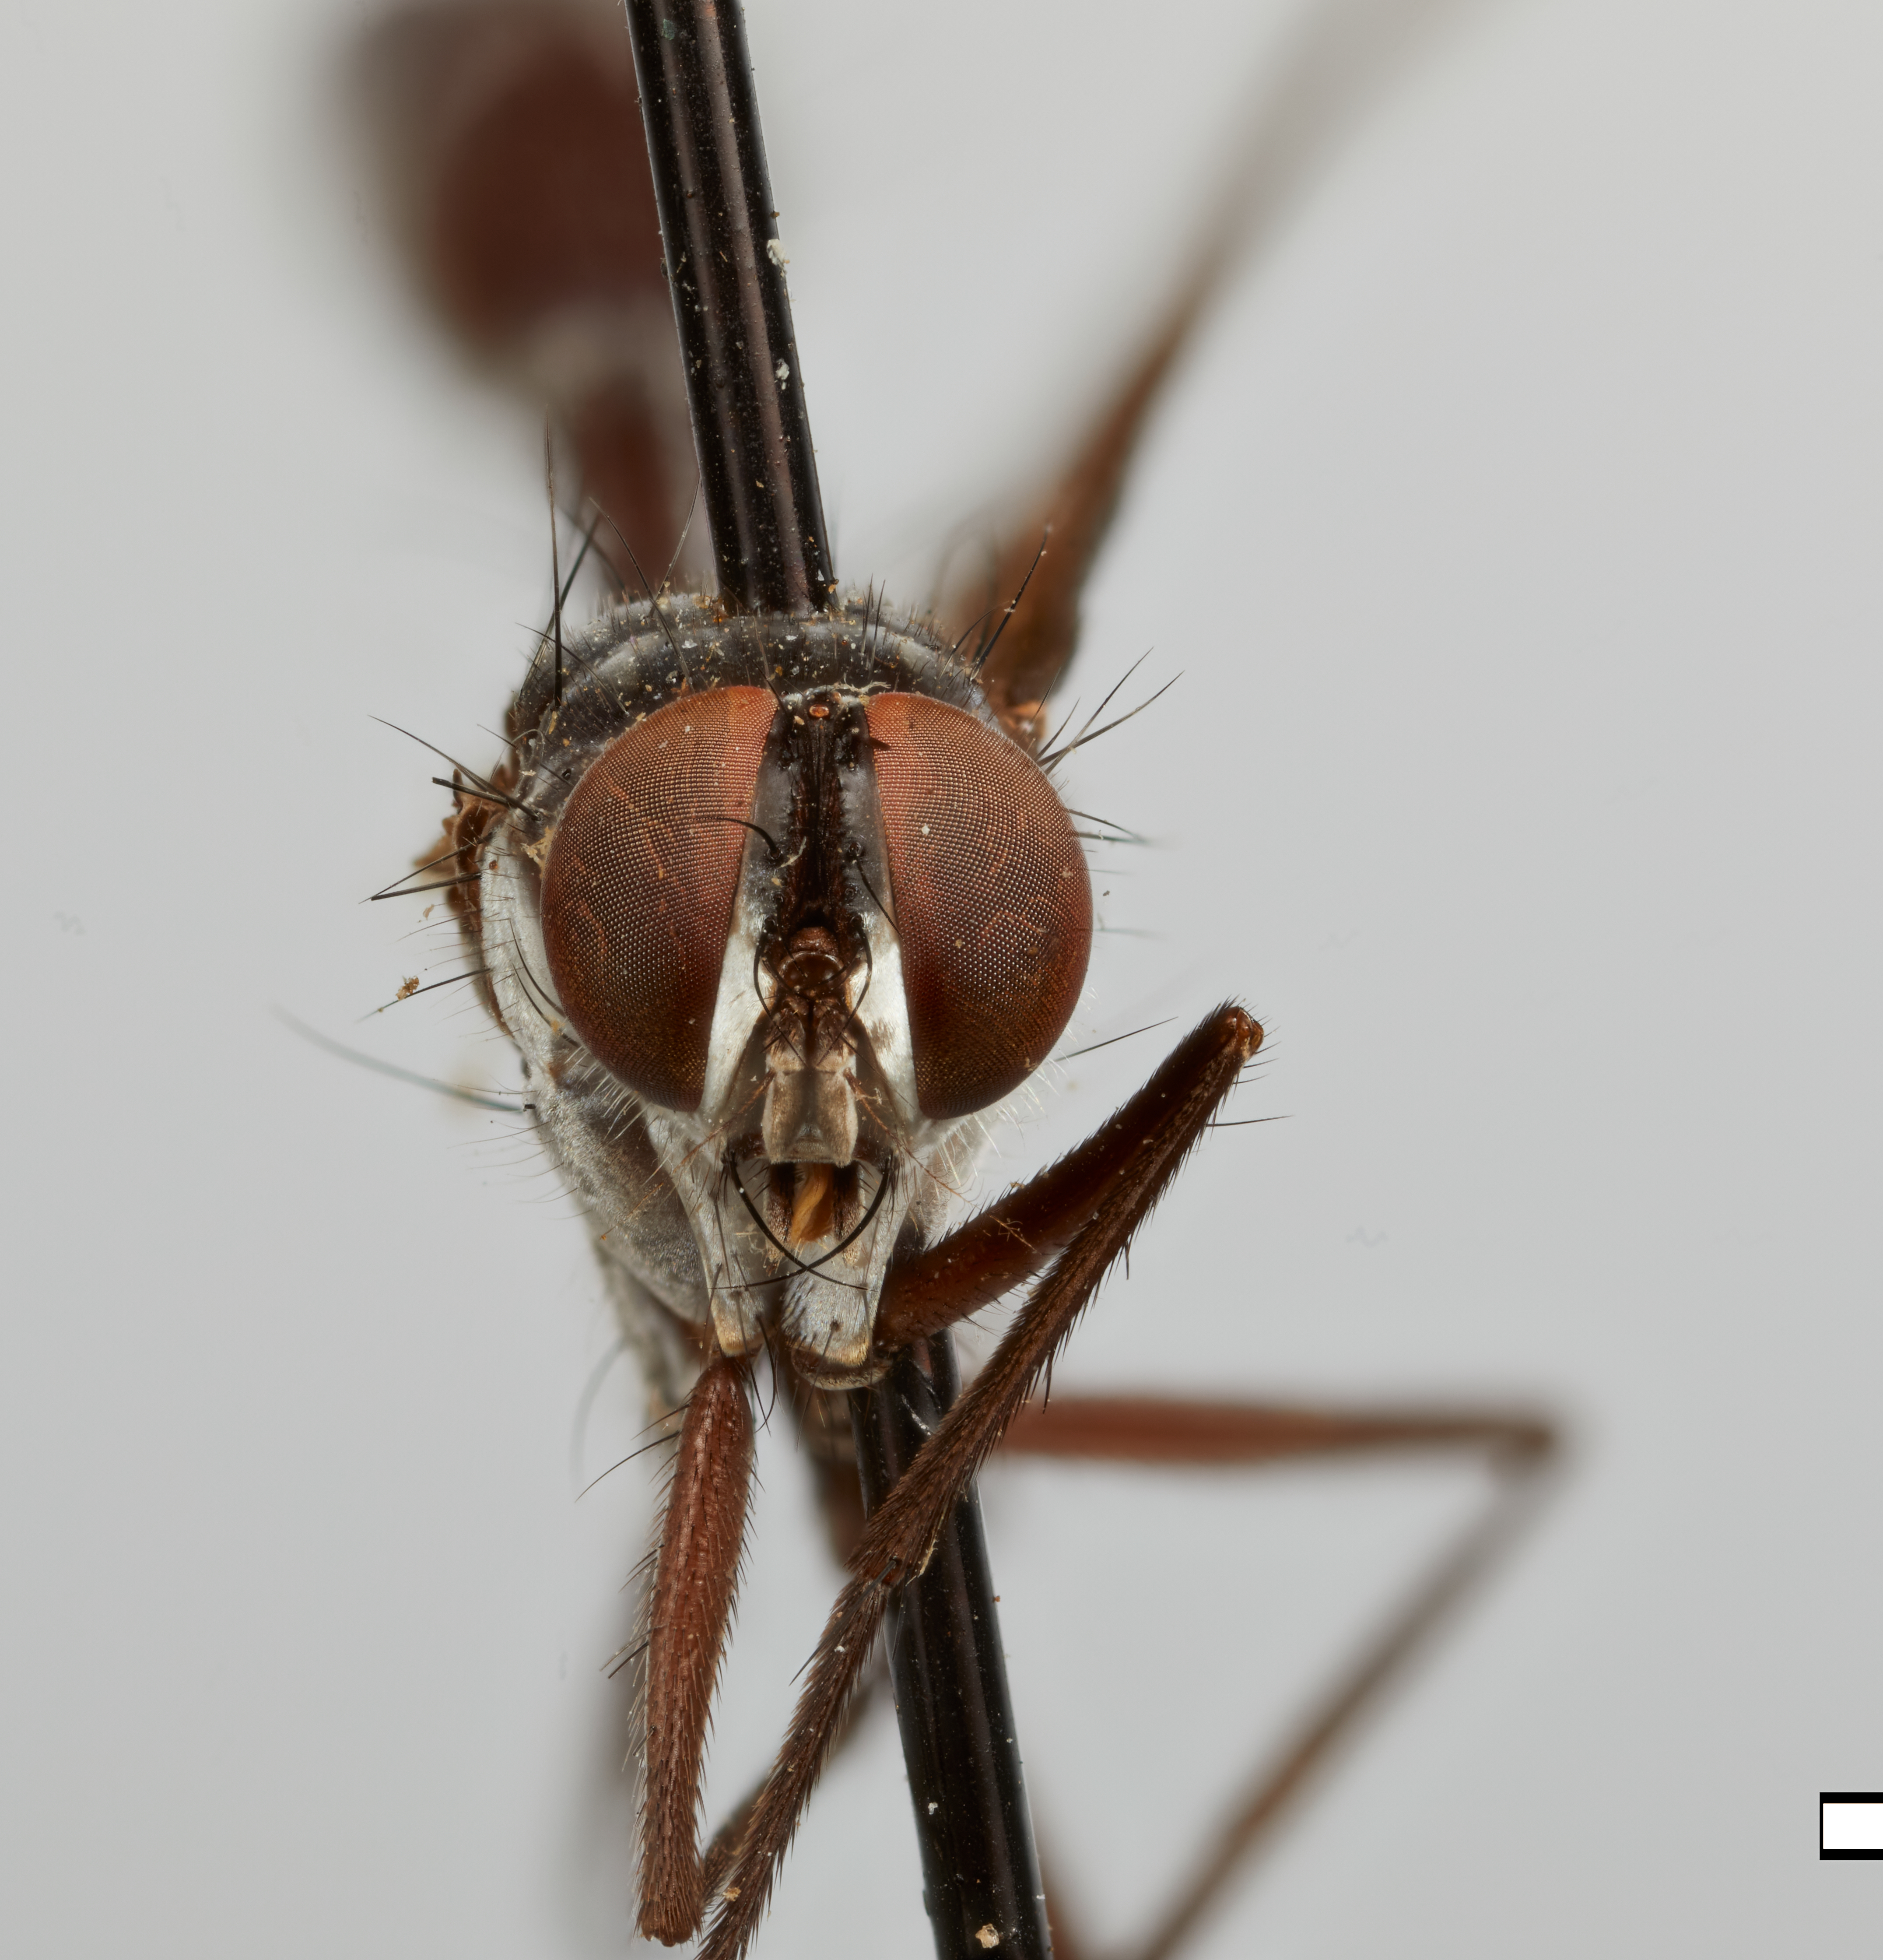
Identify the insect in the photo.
Eucordylidexia ategulata
